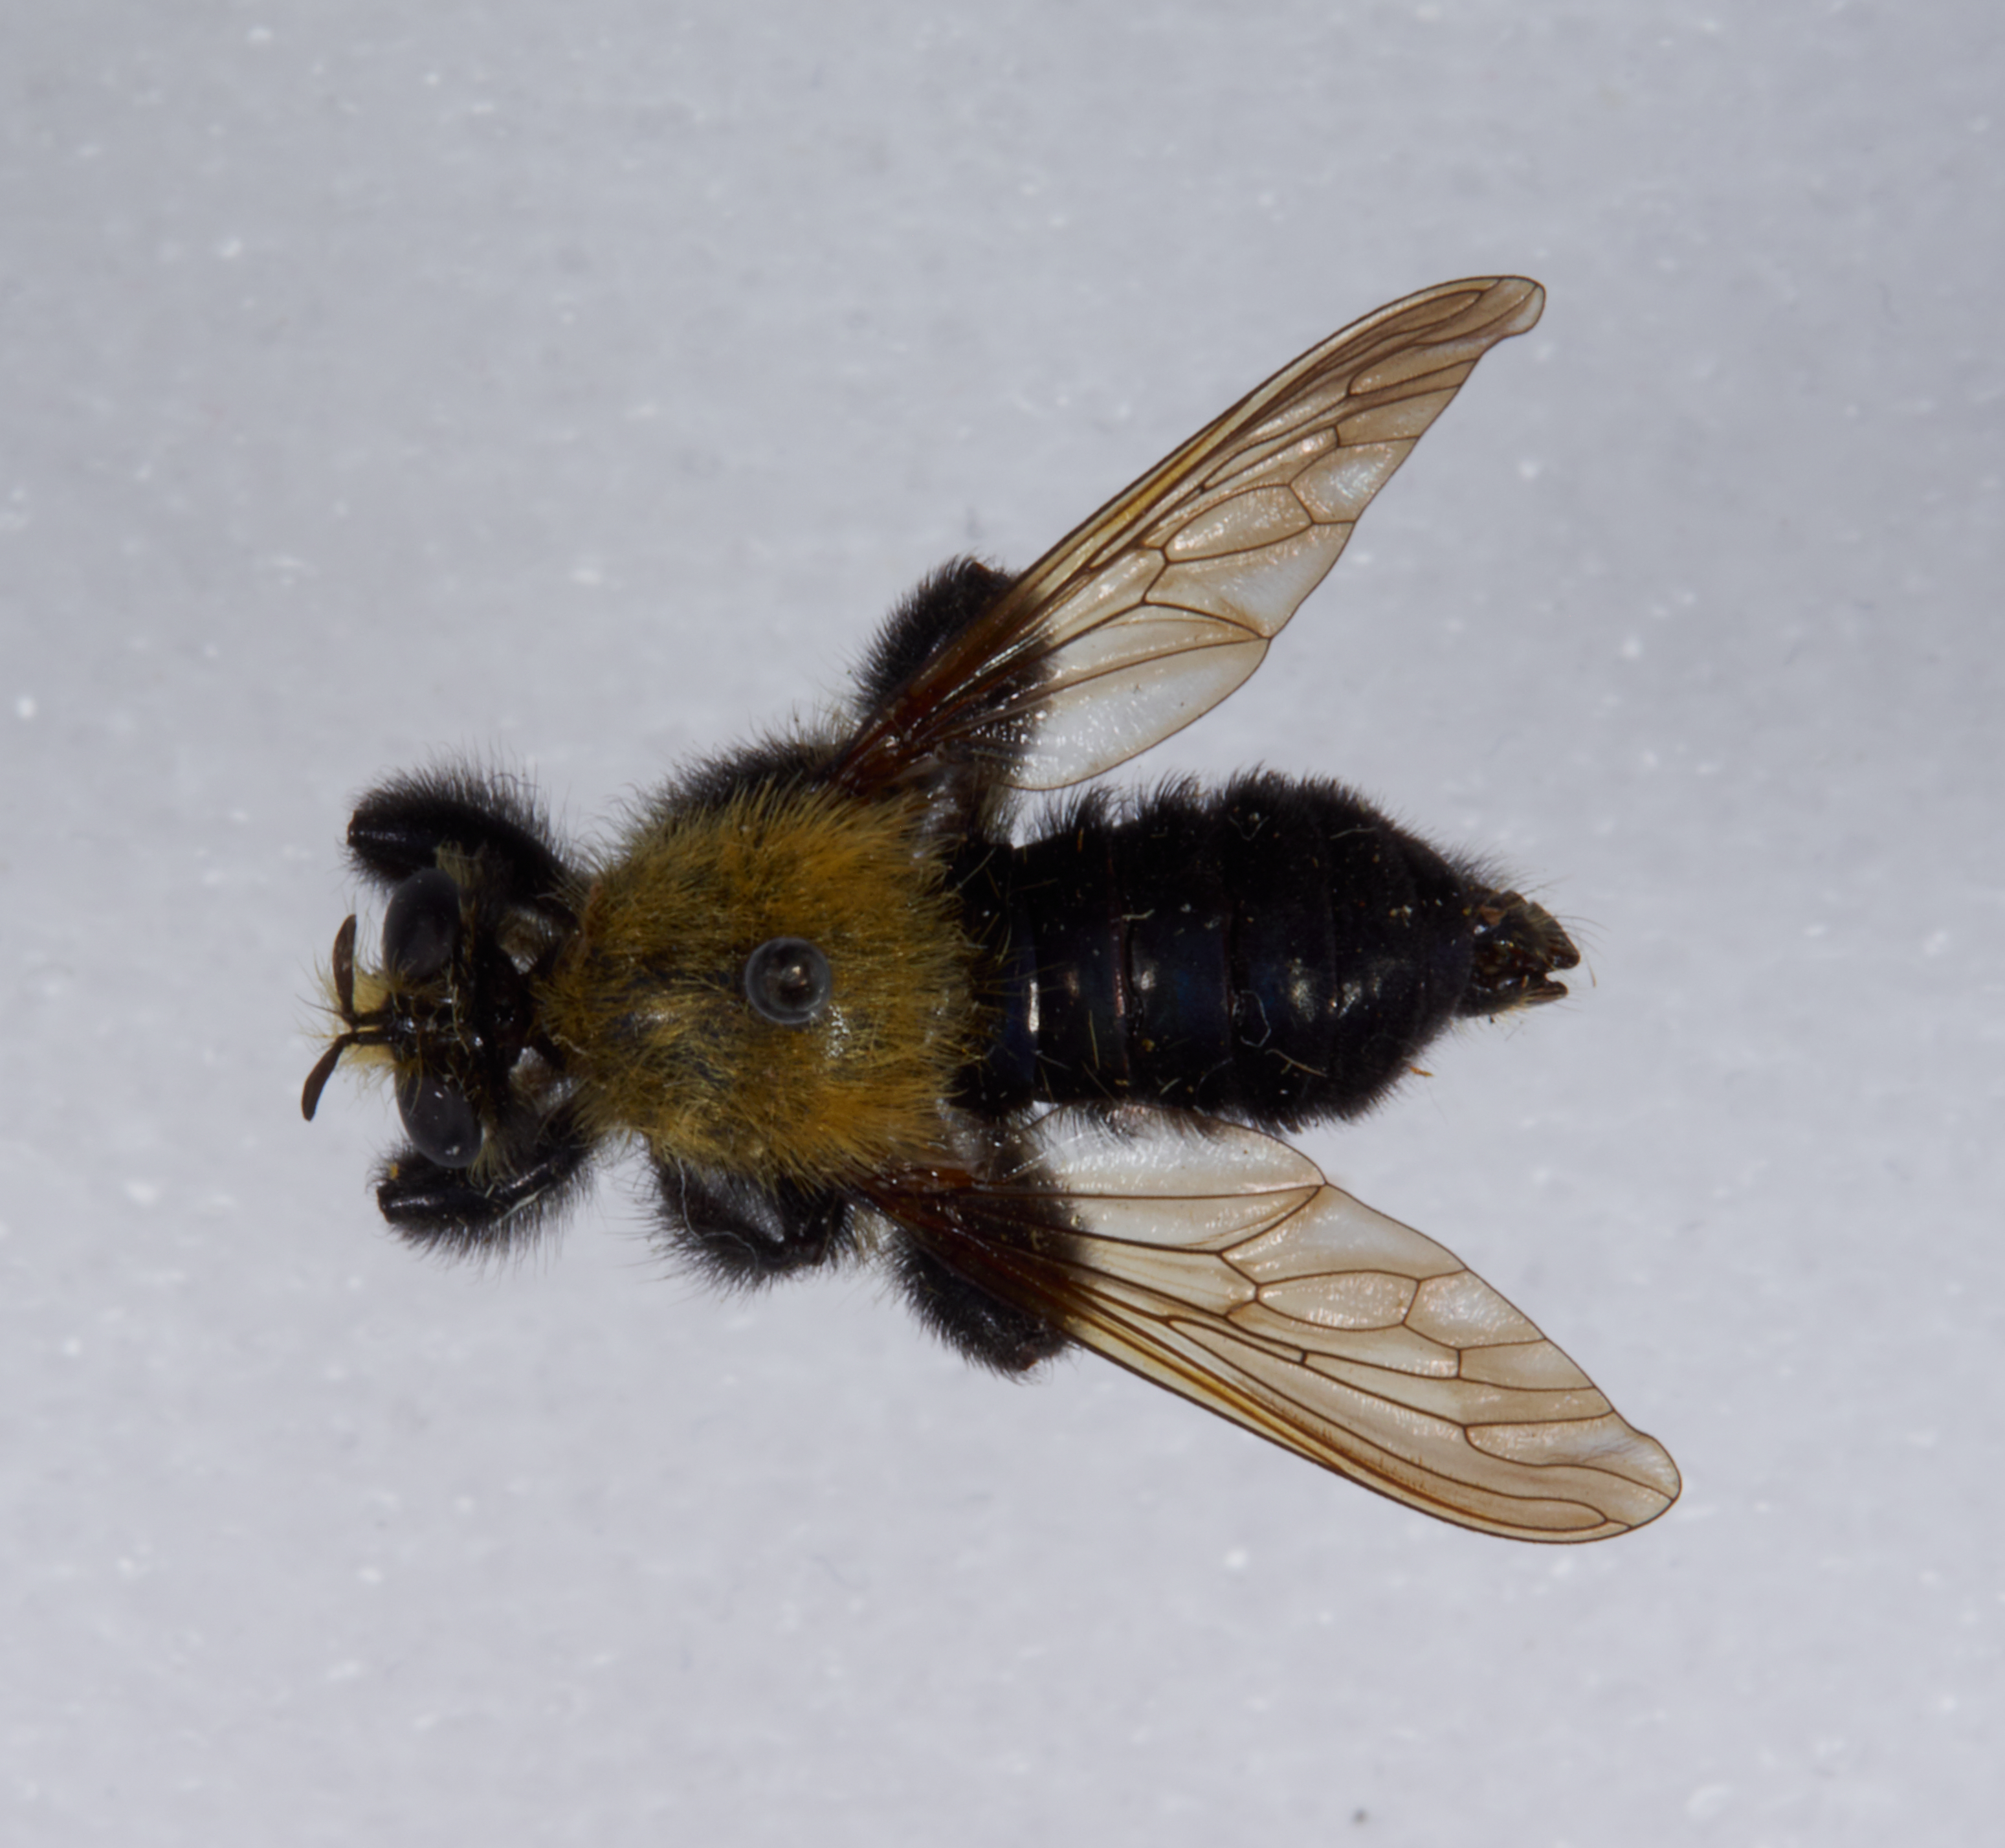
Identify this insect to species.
Laphria flavicollis
